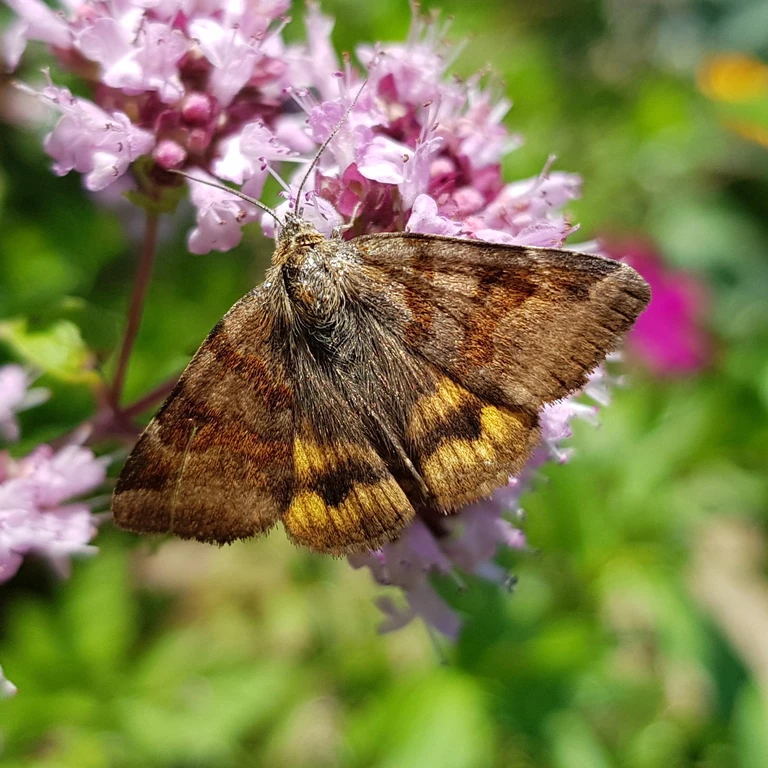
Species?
Euclidia glyphica
